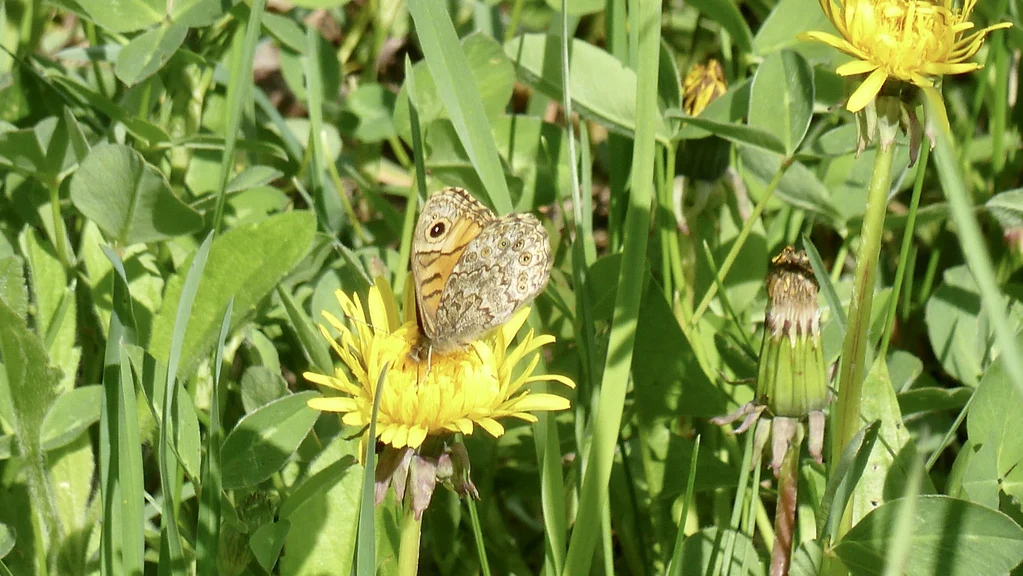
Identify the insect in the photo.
Lasiommata megera (also Pararge megera)
